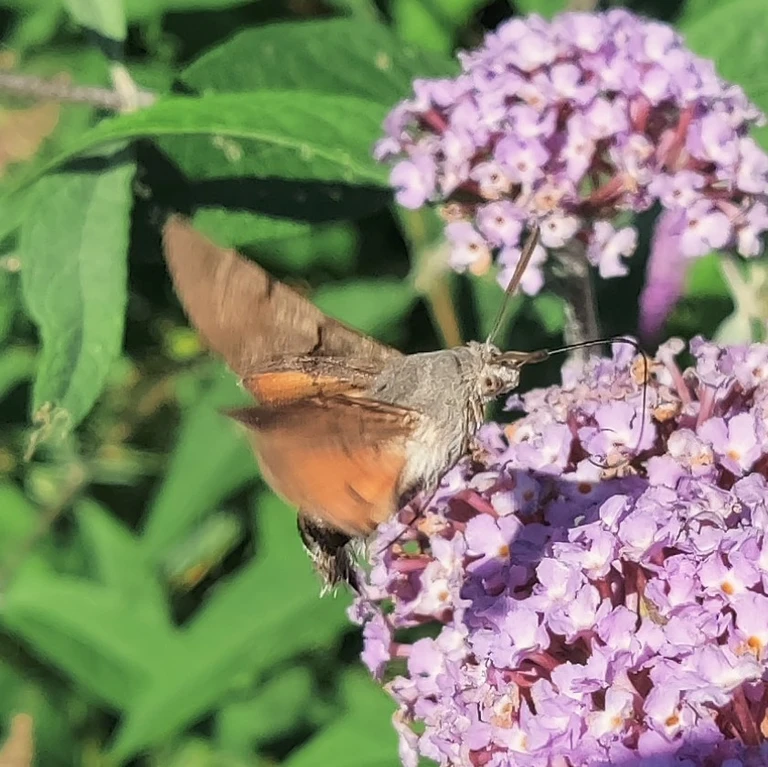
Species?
Macroglossum stellatarum
